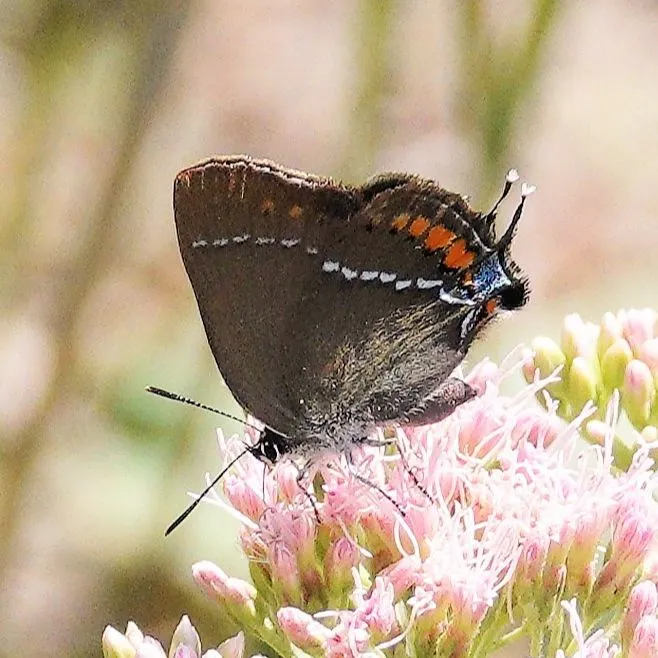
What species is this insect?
Satyrium spini (also Tuttiola spini)
